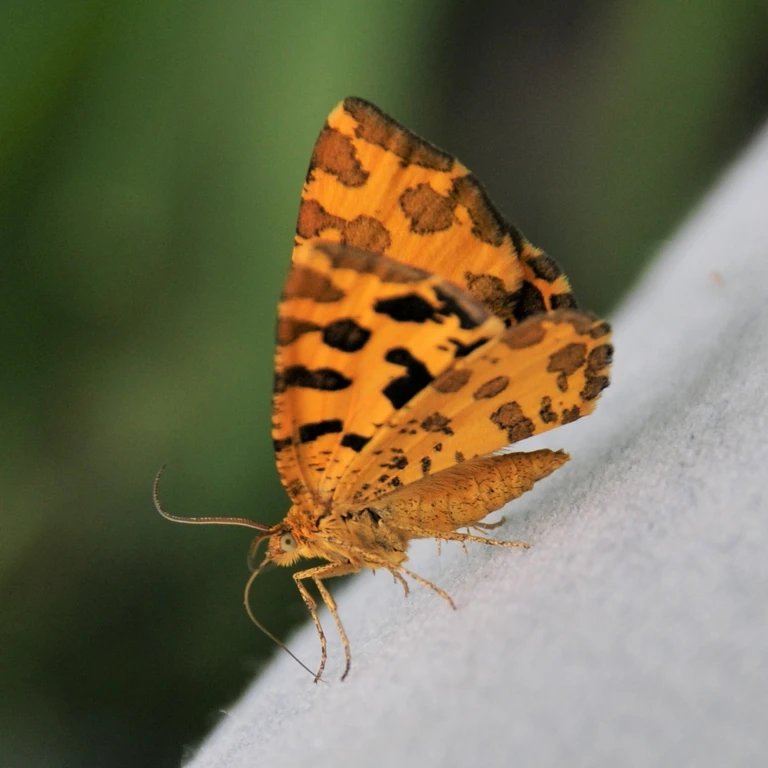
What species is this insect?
Pseudopanthera macularia
